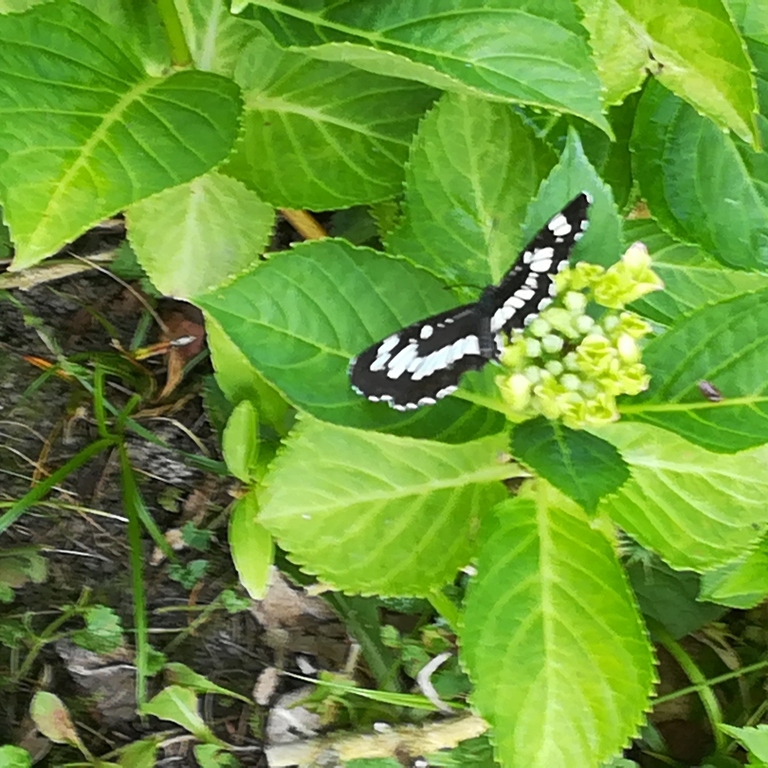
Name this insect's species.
Neptis rivularis
